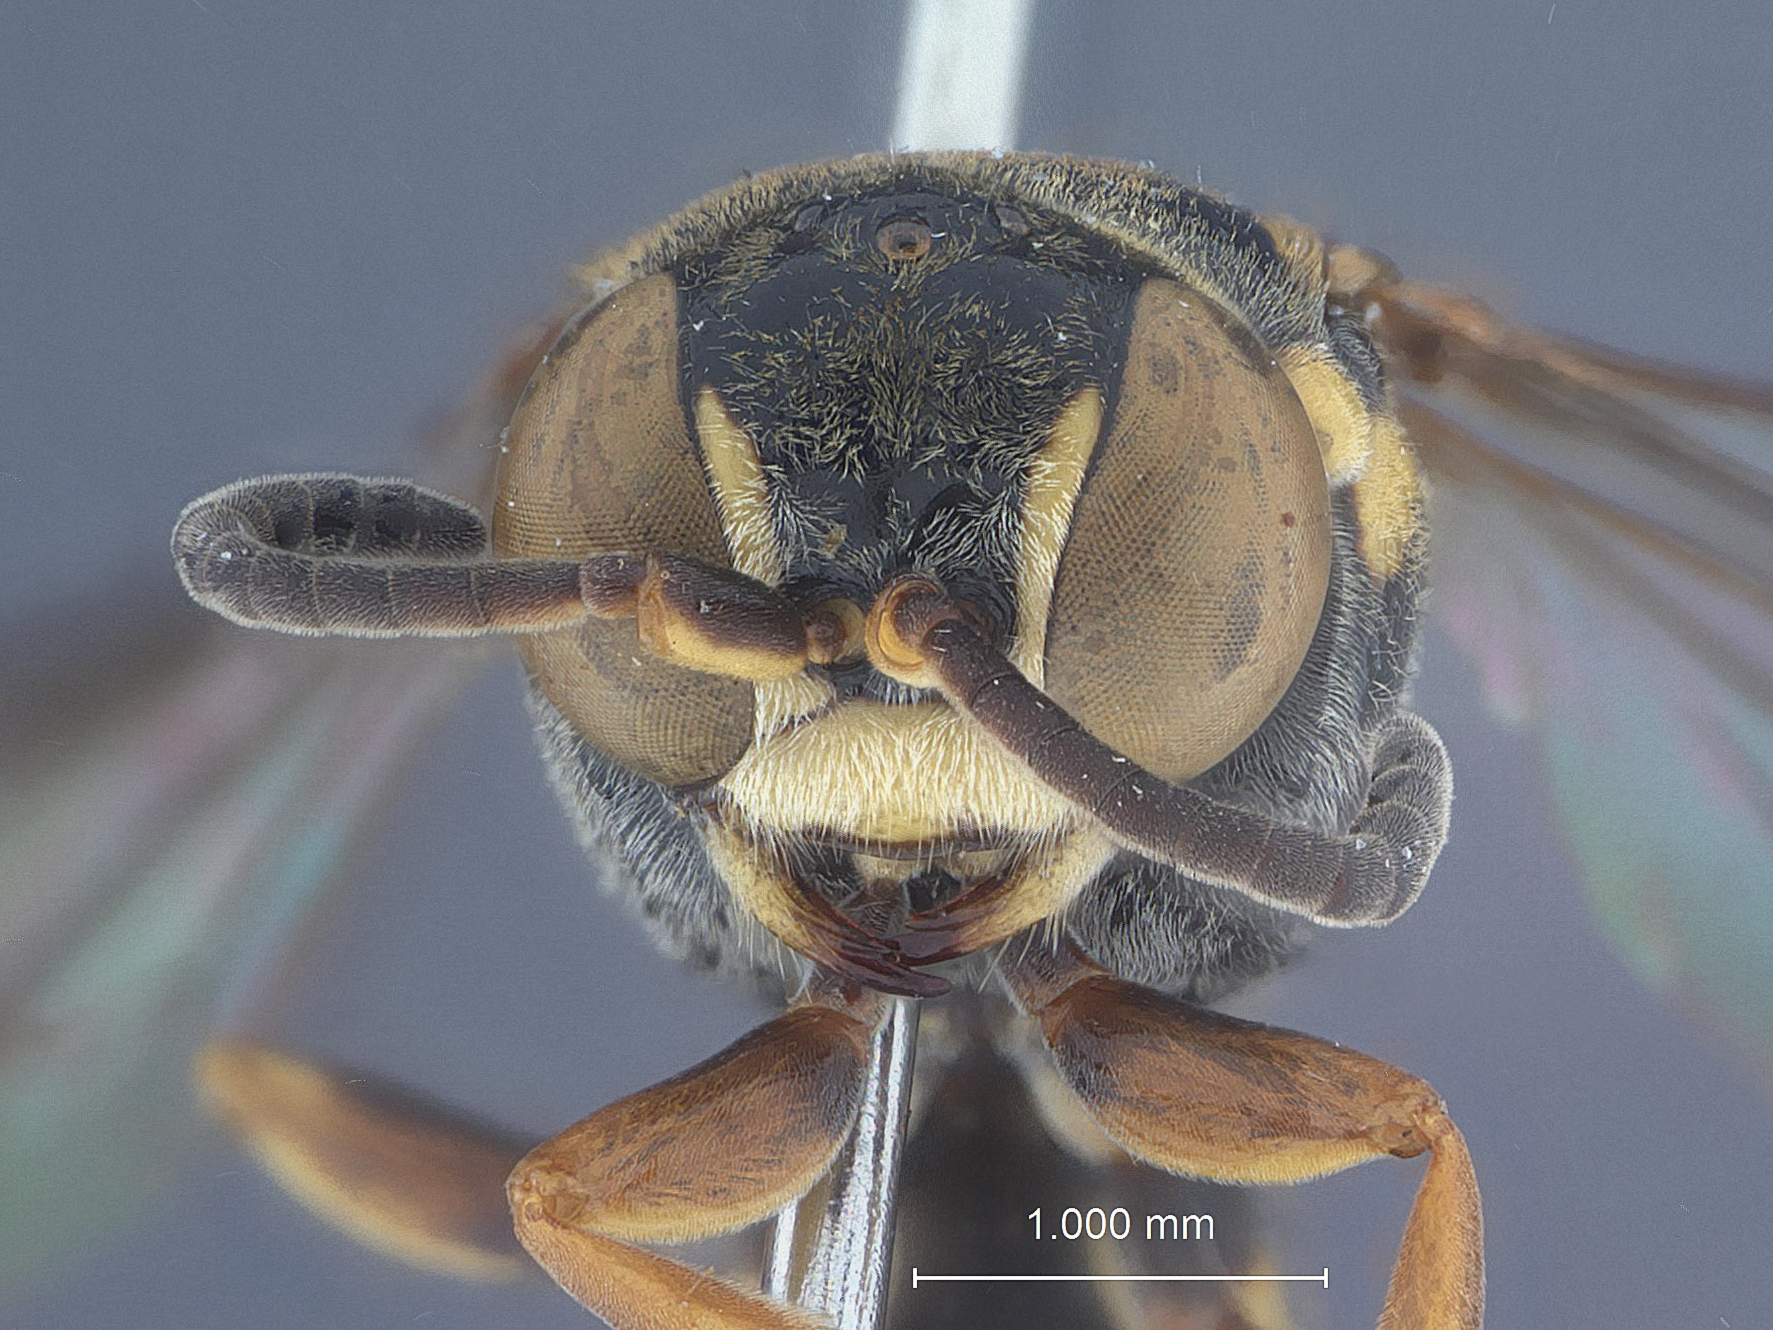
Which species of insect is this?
Lestiphorus philippinicus
